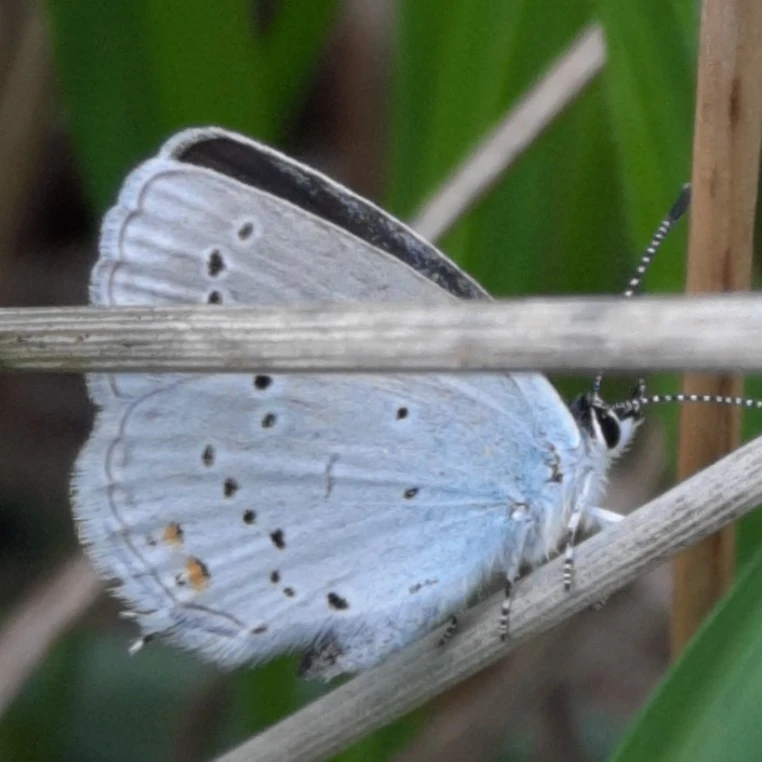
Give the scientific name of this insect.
Cupido argiades (also Elkalyce argiades)
